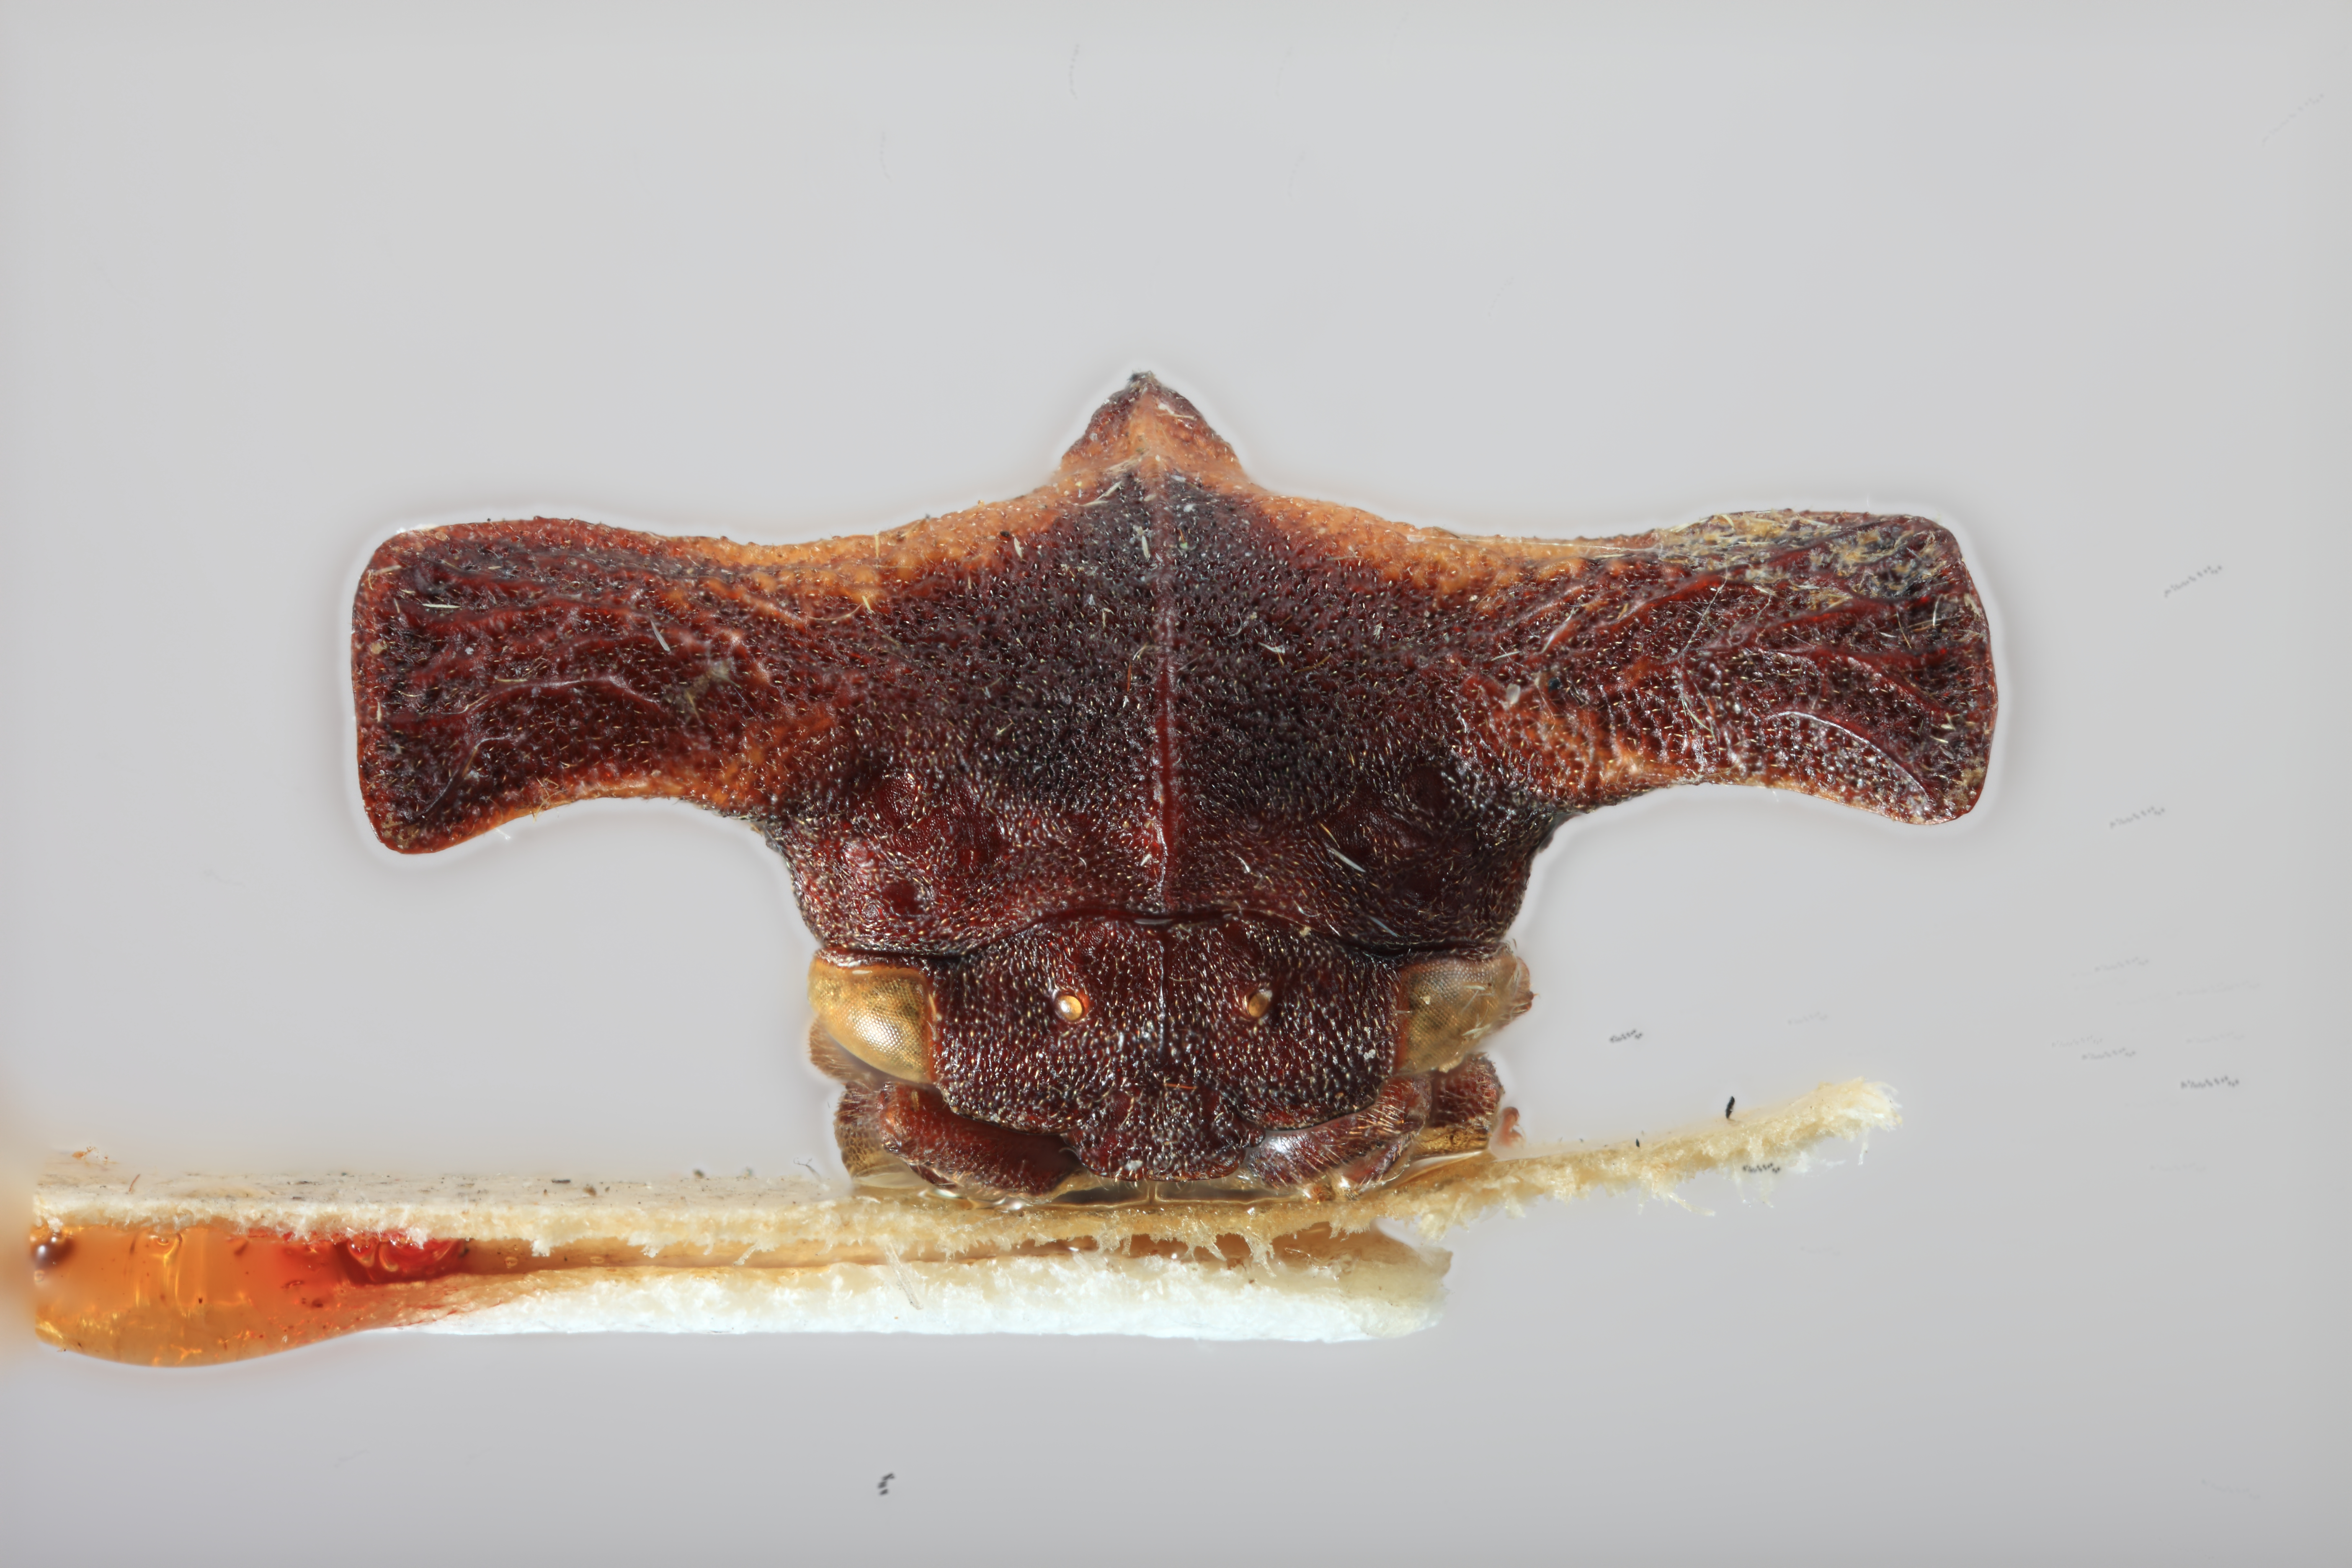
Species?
Sipylus auriculatus
